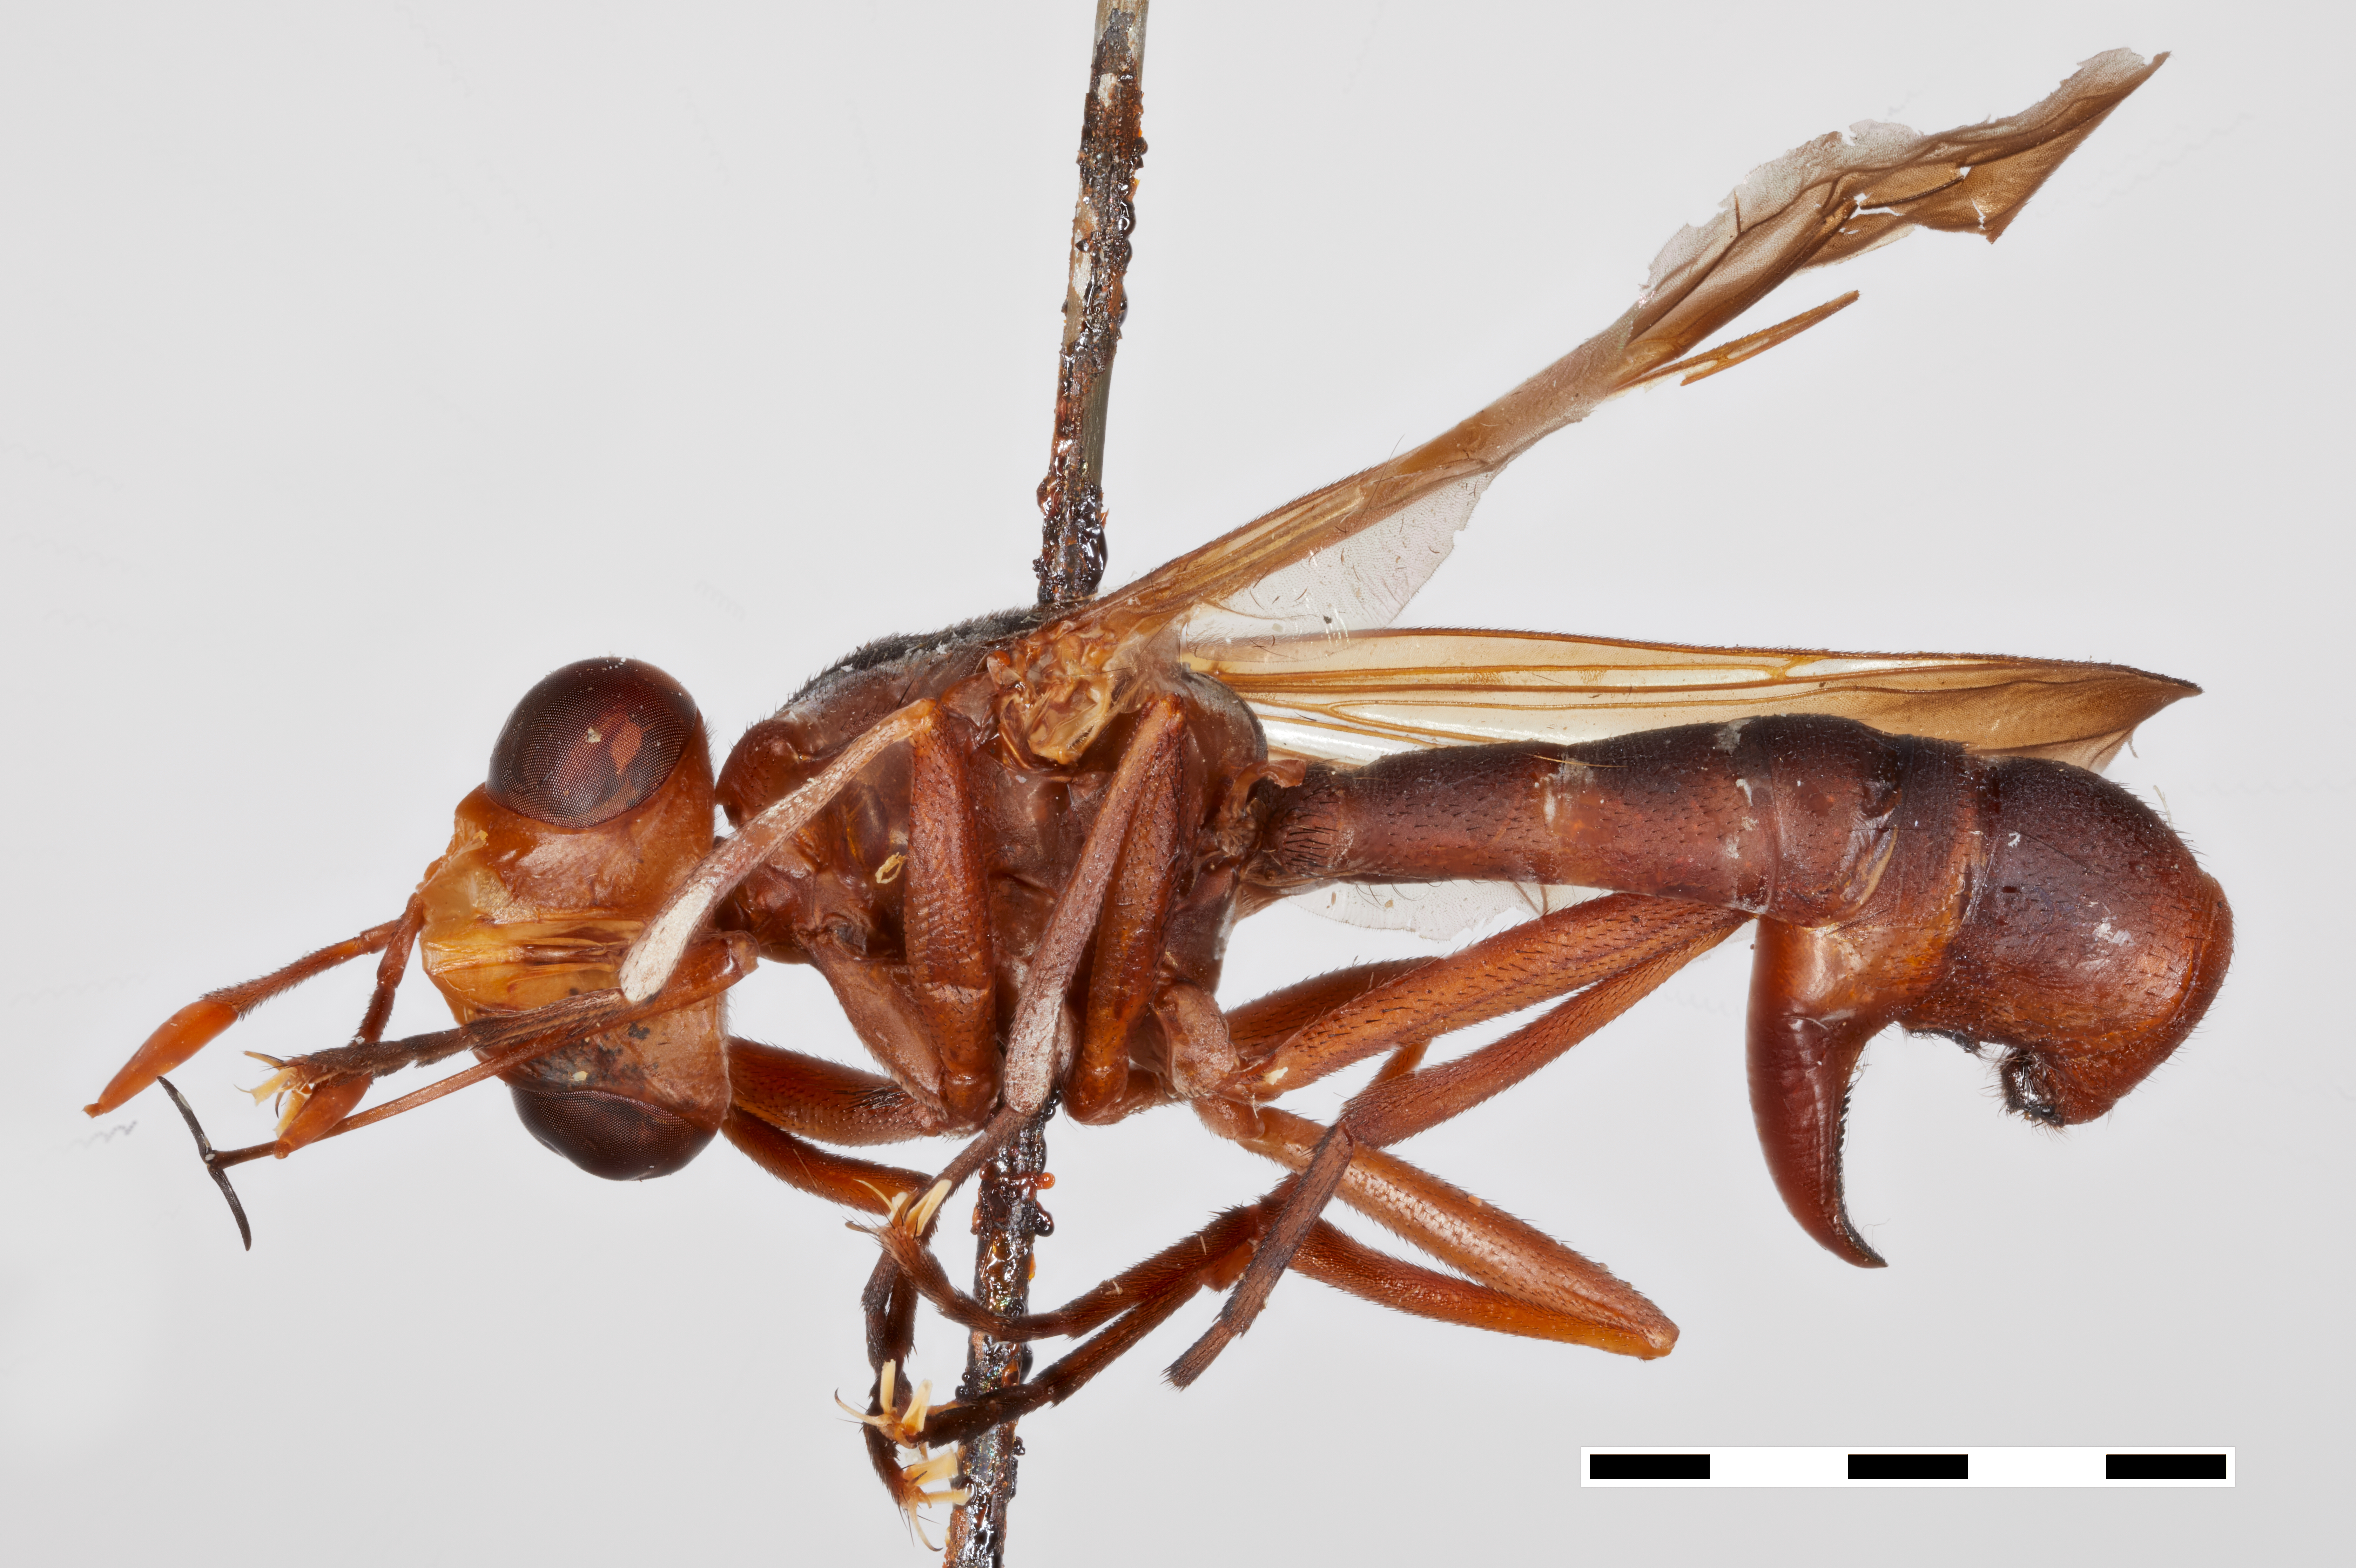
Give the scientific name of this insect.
Conops rondanii
